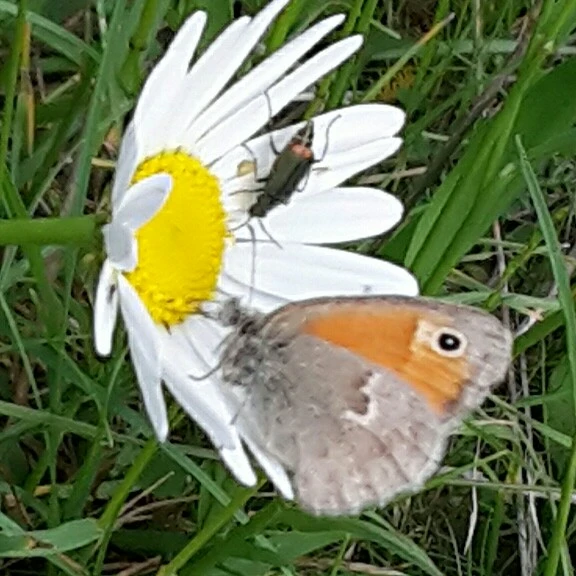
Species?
Coenonympha pamphilus
